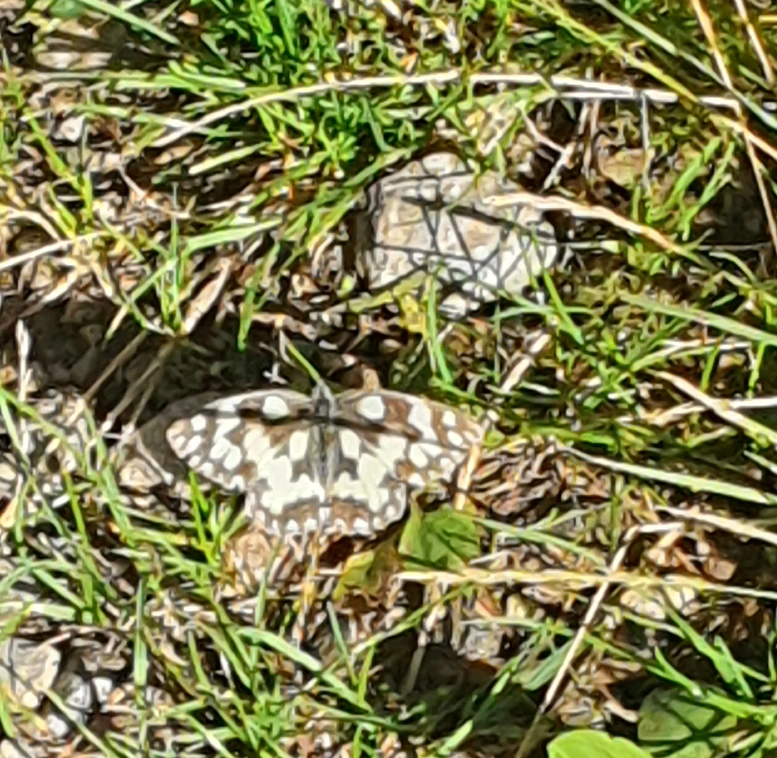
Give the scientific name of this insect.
Melanargia galathea
